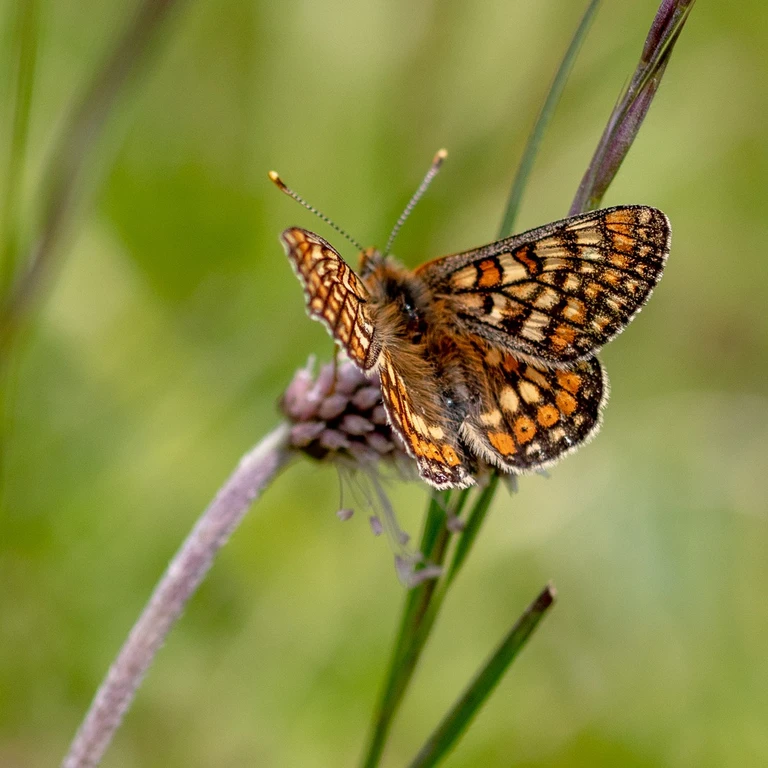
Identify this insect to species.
Euphydryas aurinia
